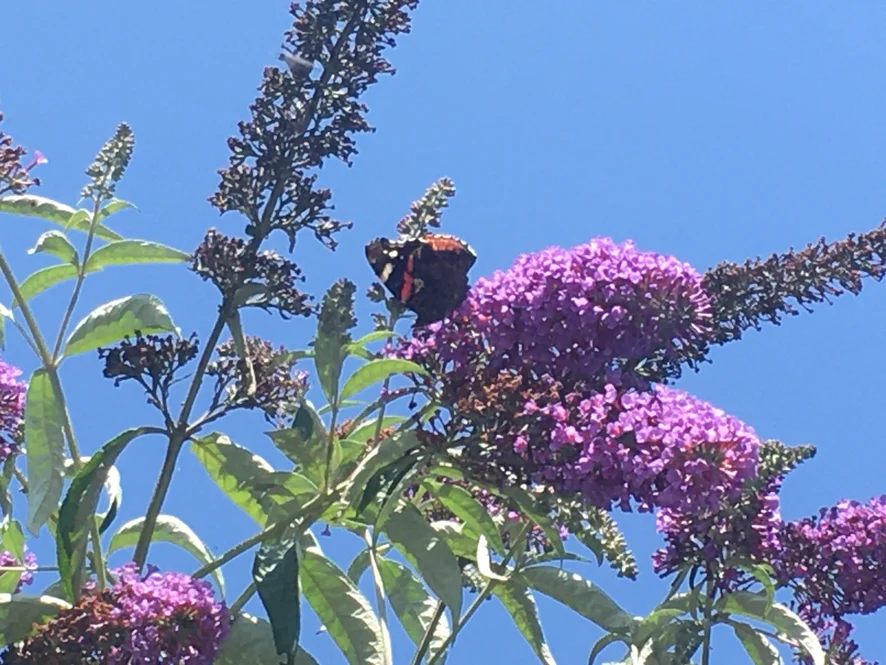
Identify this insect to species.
Vanessa atalanta
